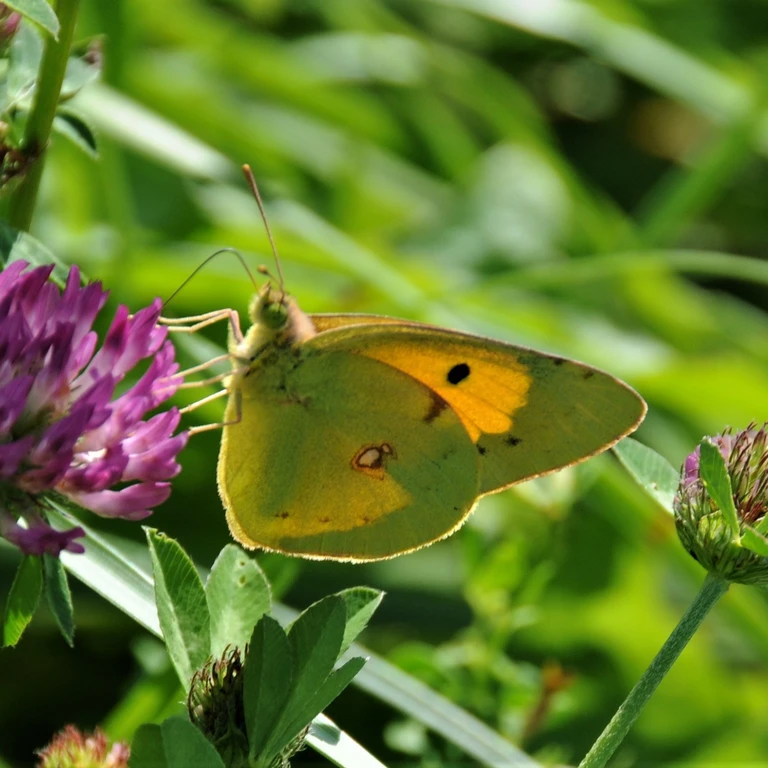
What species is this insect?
Colias croceus
